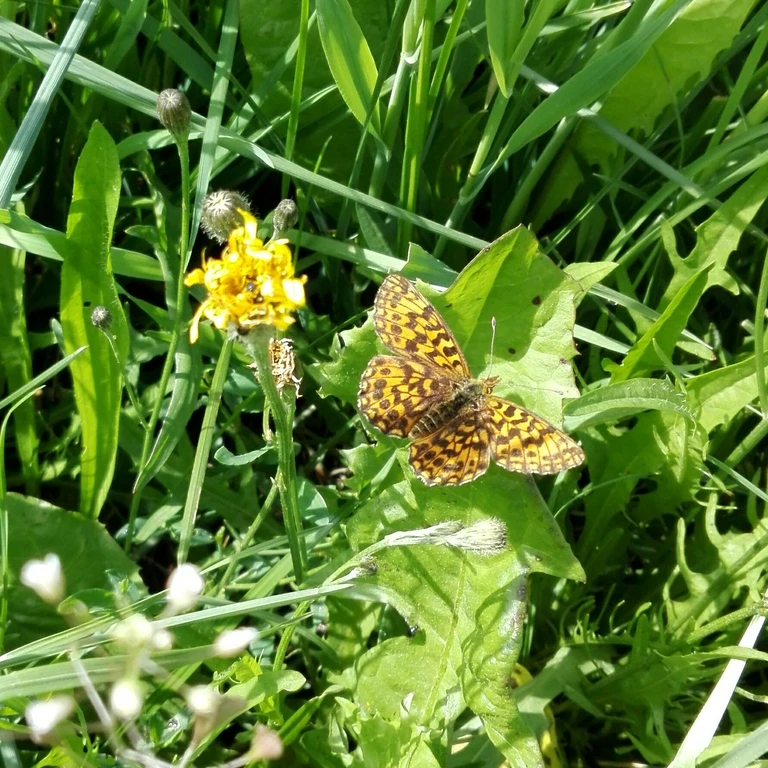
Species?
Boloria dia
